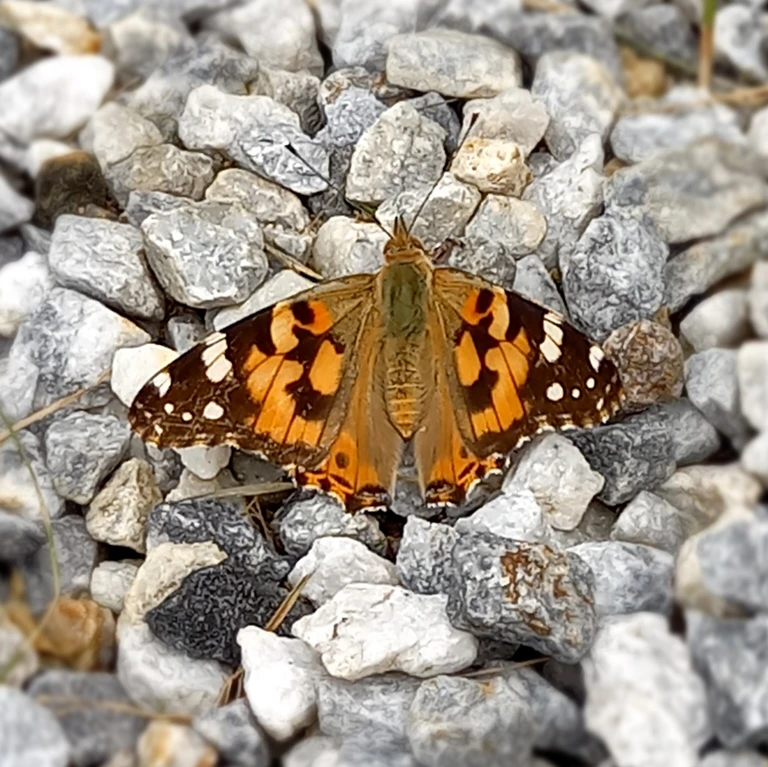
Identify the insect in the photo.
Vanessa cardui
